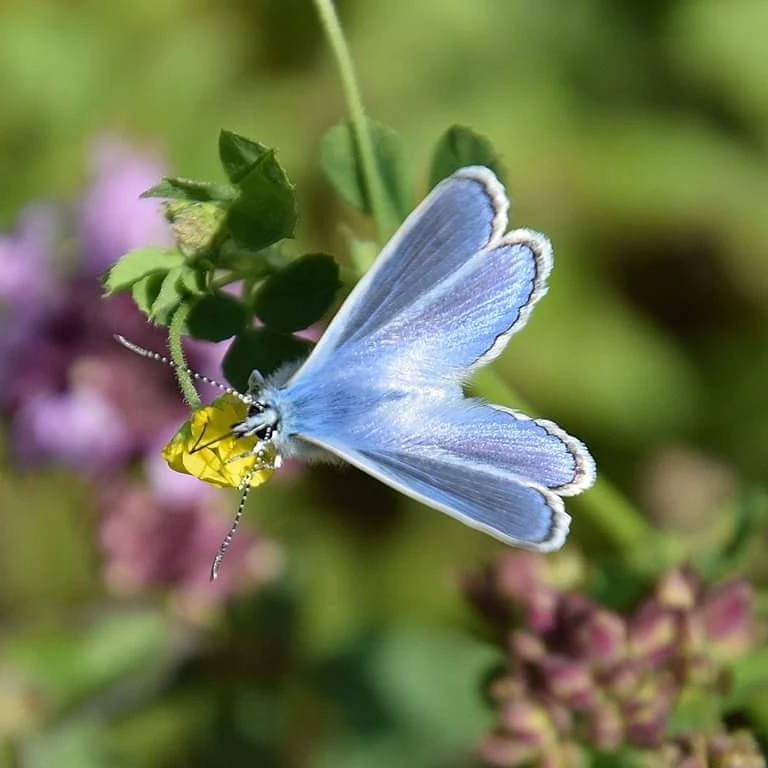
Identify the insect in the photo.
Polyommatus icarus
